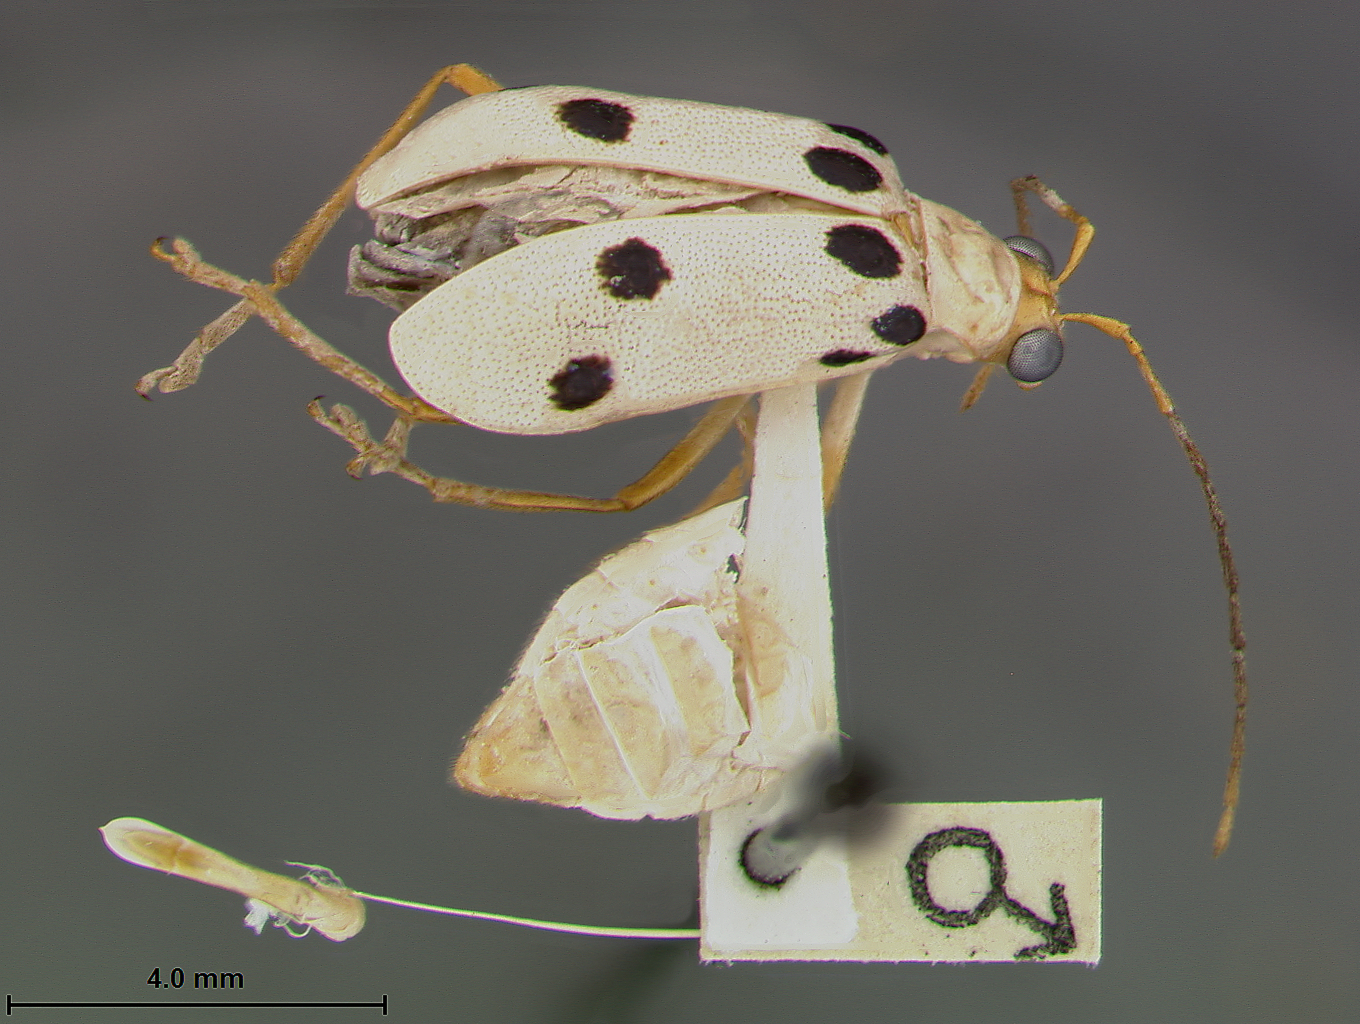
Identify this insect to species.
Neobrotica decimsignata
